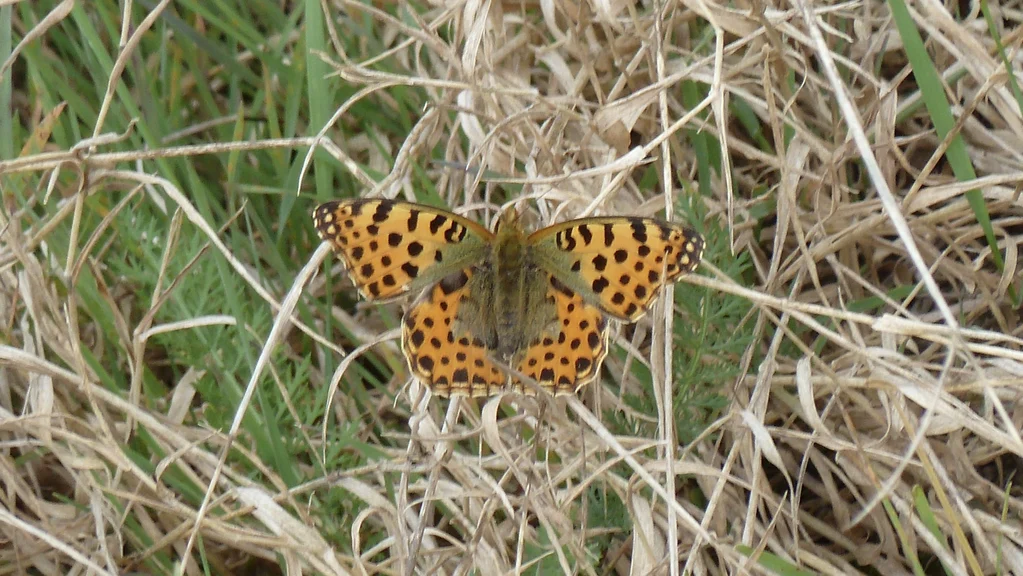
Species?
Issoria lathonia
